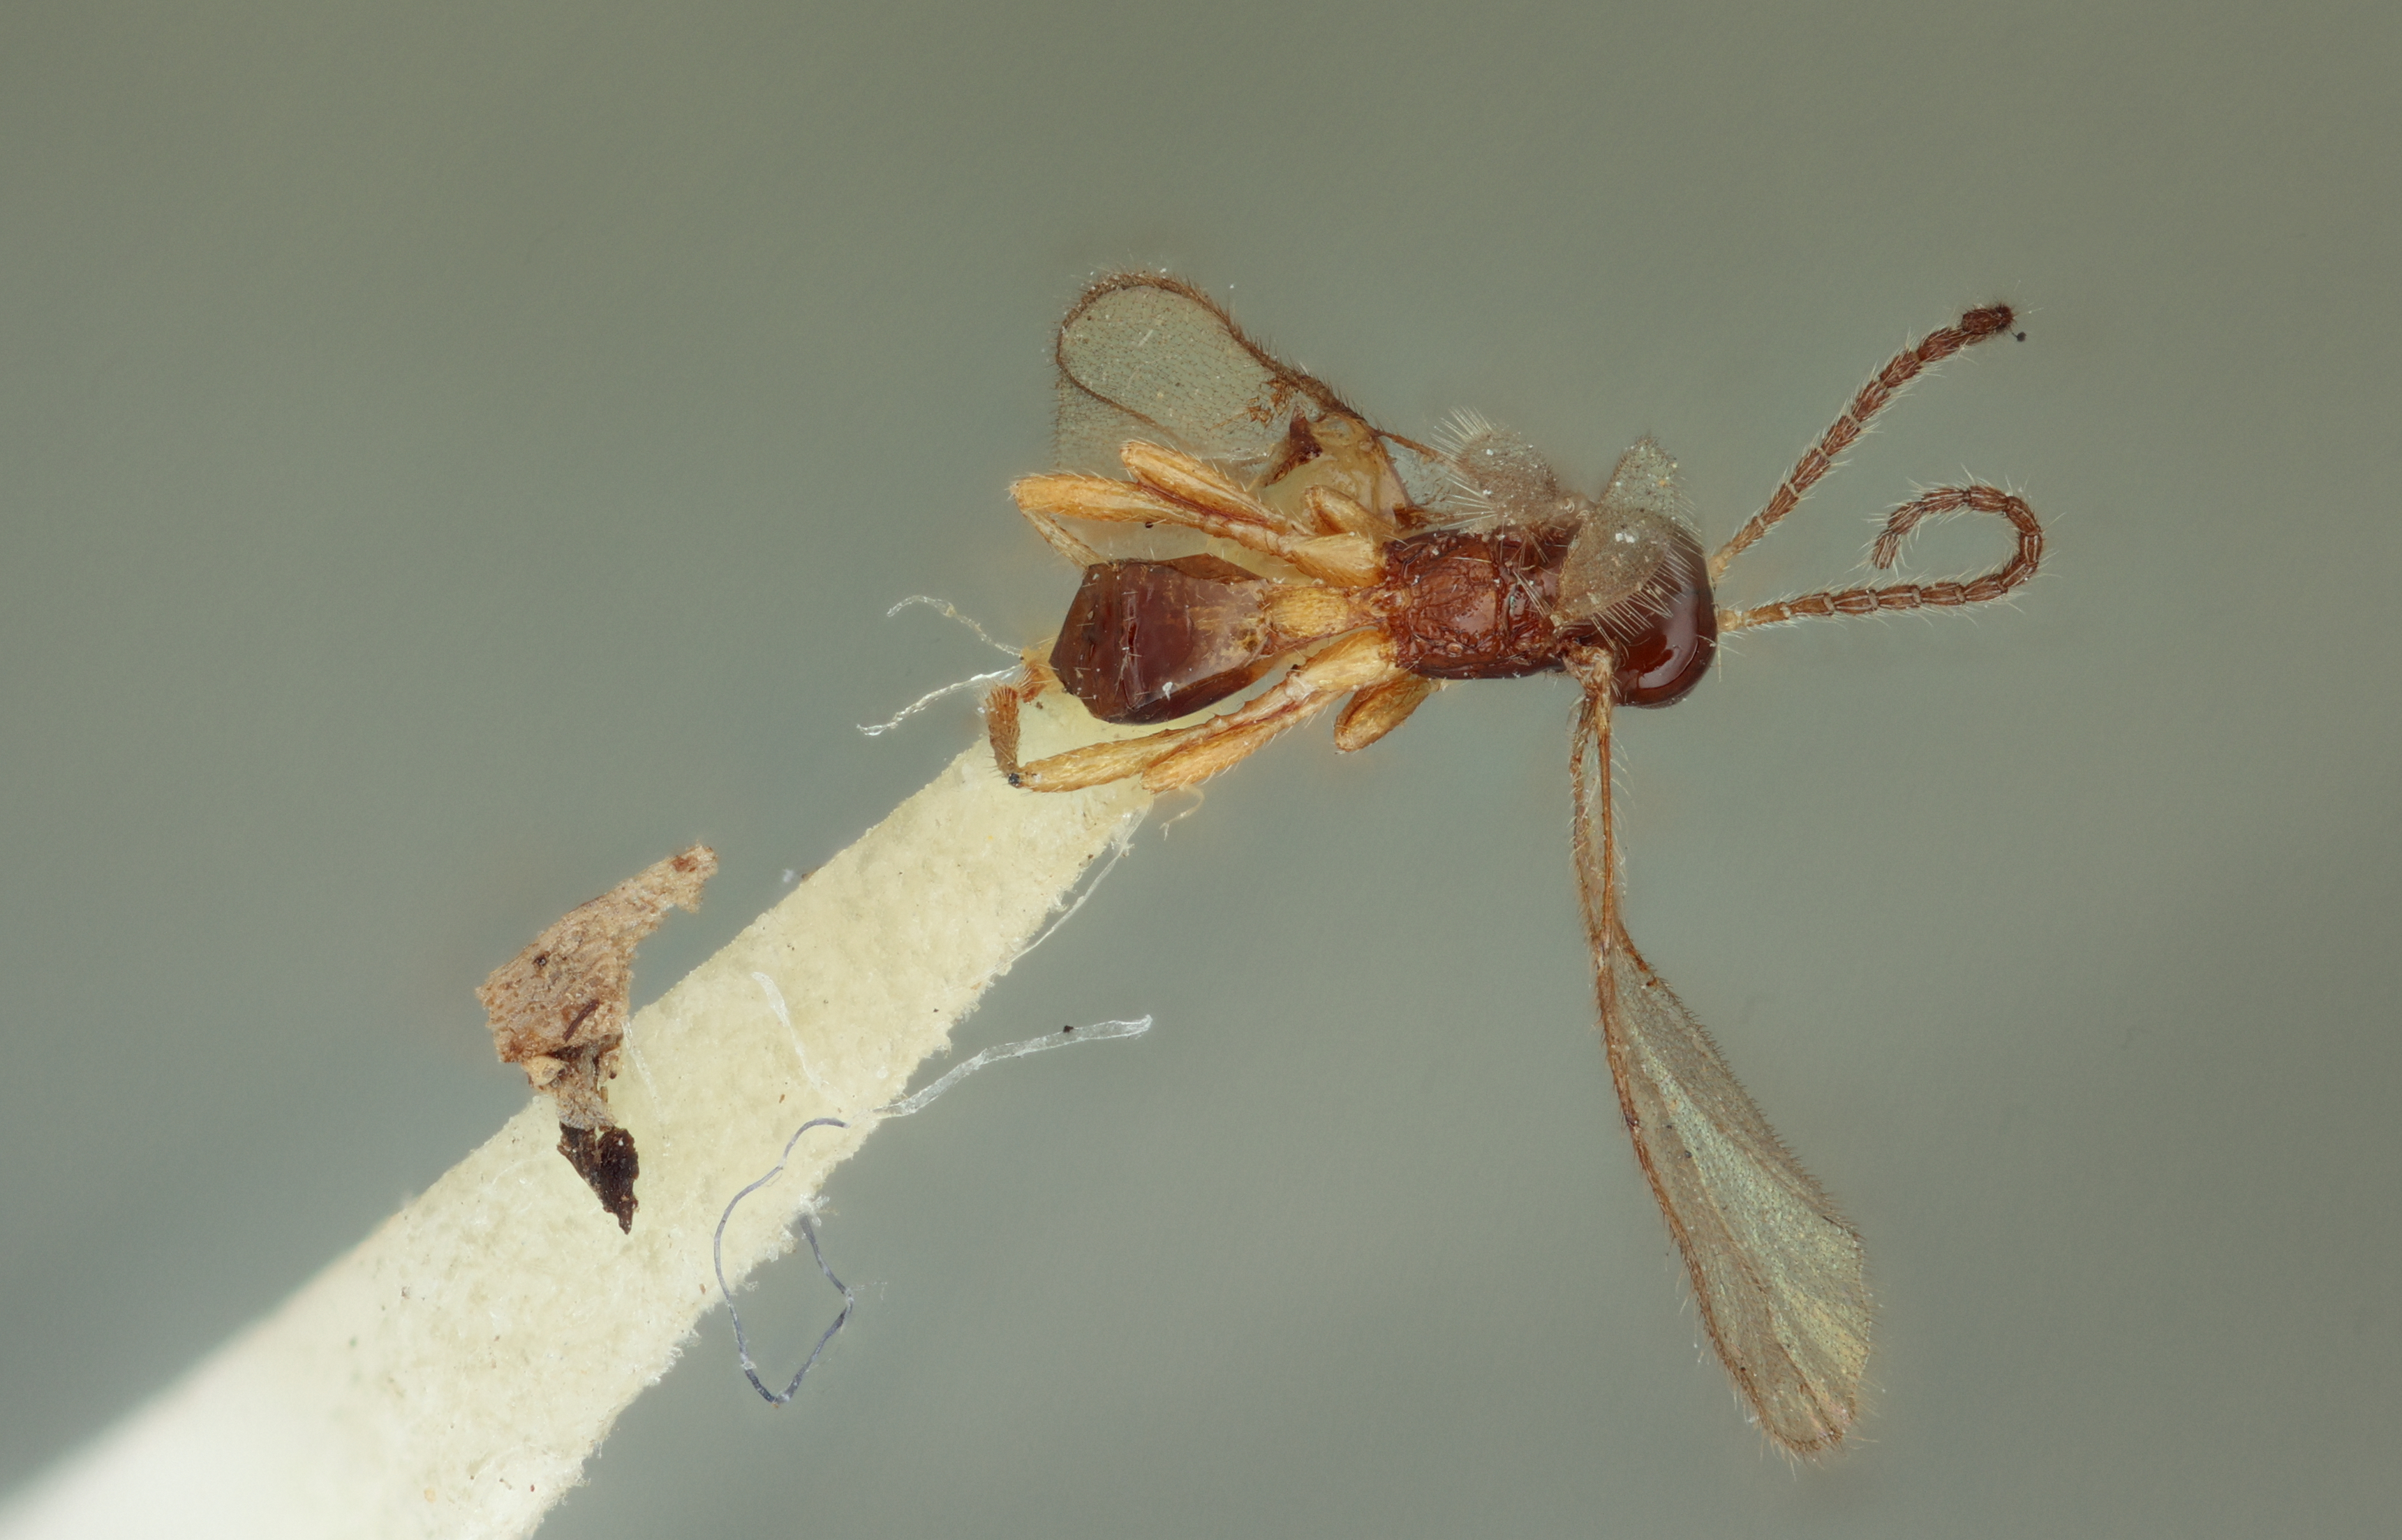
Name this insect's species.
Aspilota capitata
